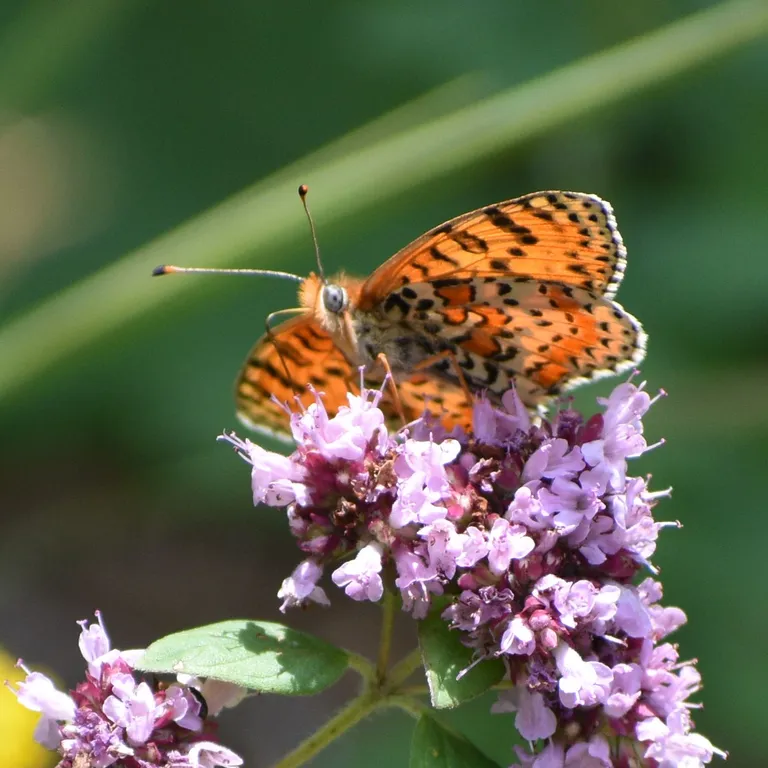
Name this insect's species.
Melitaea didyma
